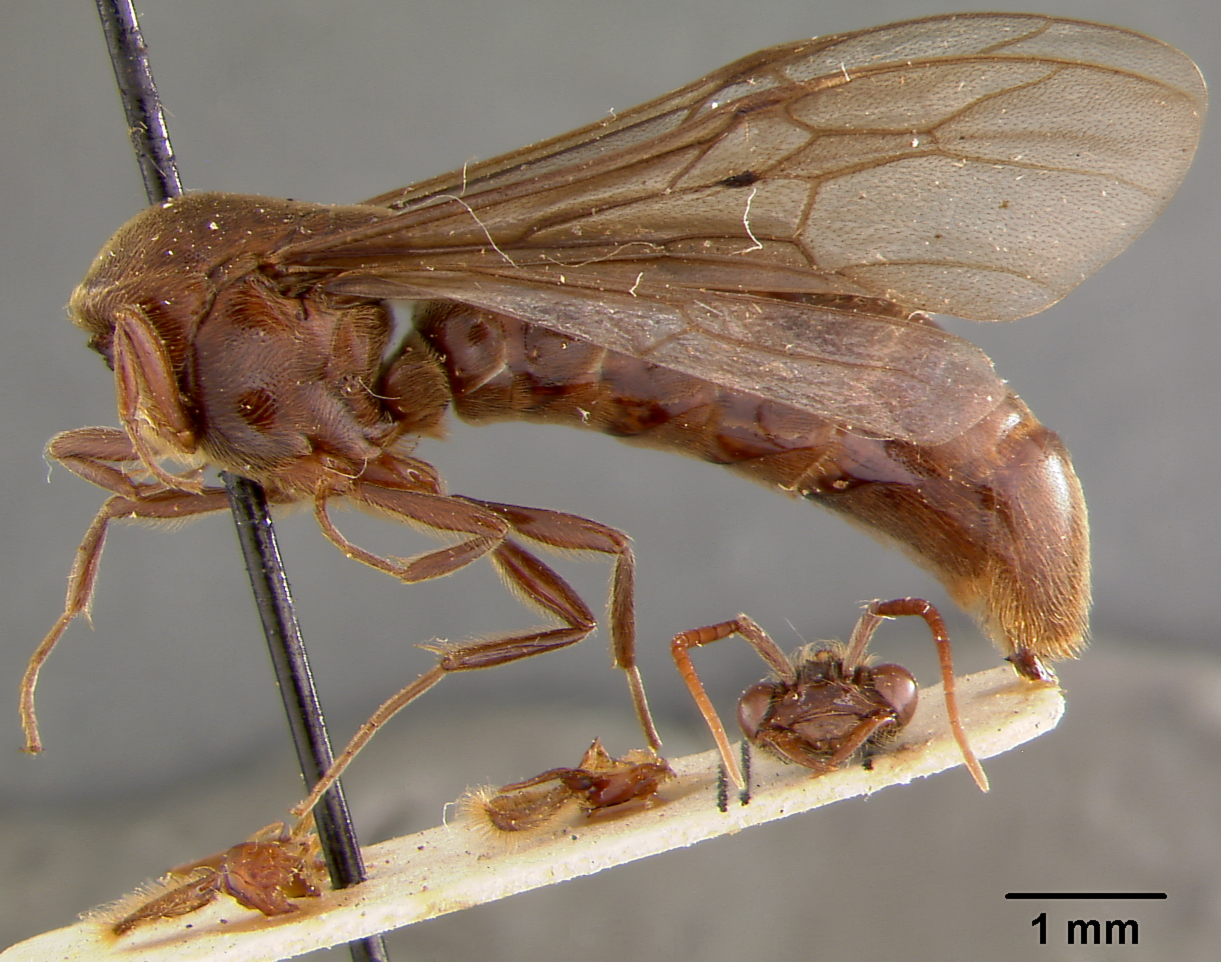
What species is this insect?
Neivamyrmex scutellaris
